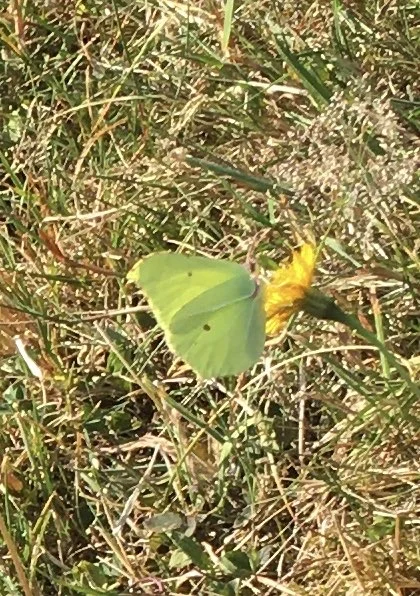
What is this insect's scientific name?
Gonepteryx rhamni
